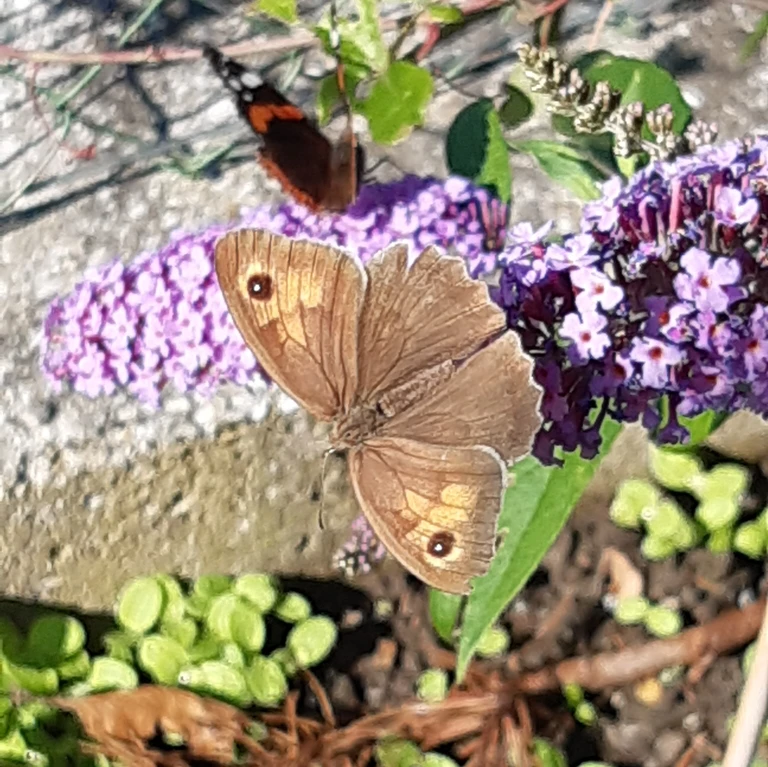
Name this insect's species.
Maniola jurtina
